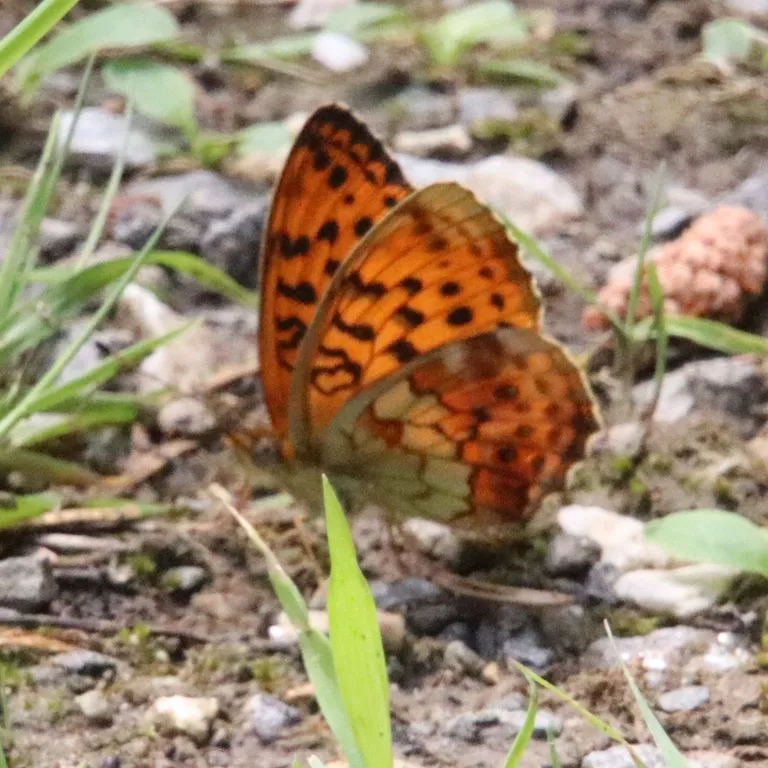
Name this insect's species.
Brenthis daphne
